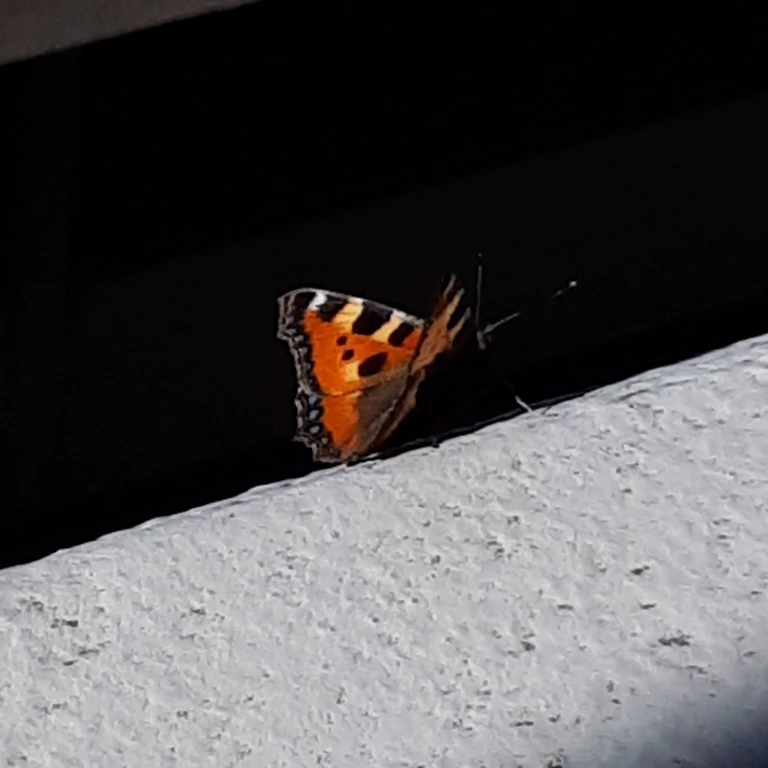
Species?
Aglais urticae
